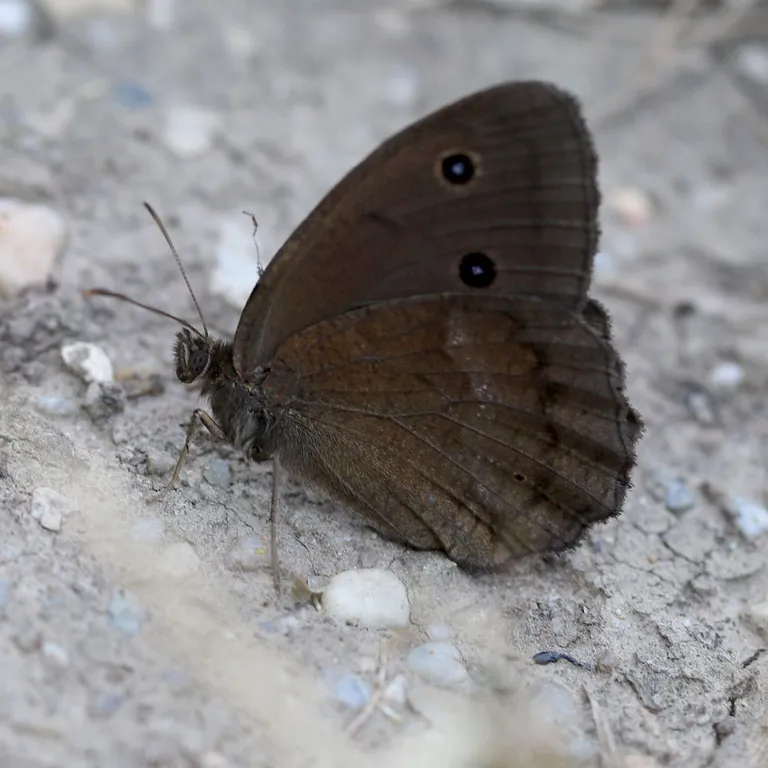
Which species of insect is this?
Minois dryas
